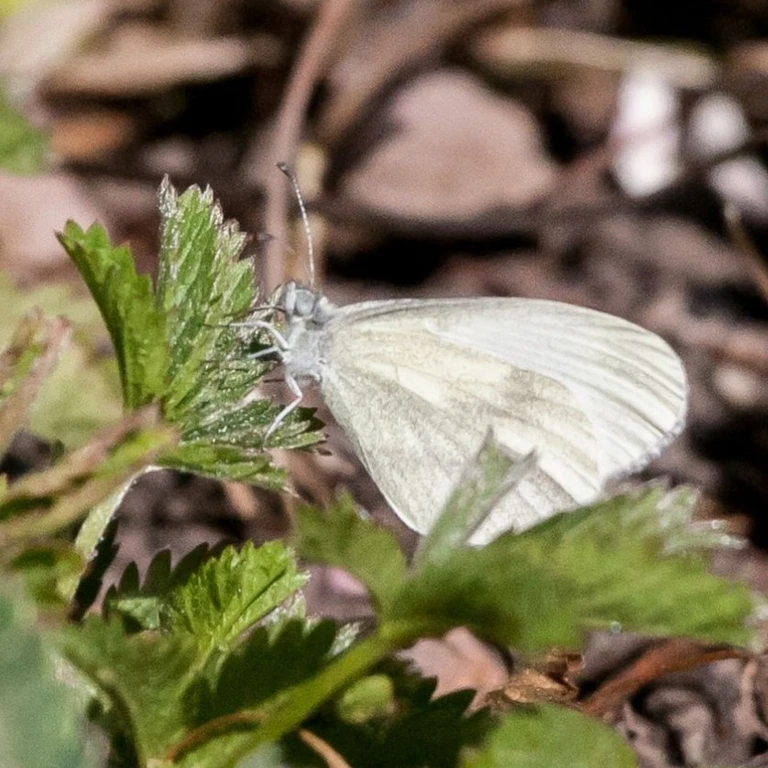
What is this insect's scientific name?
Leptidea sinapis/juvernica
